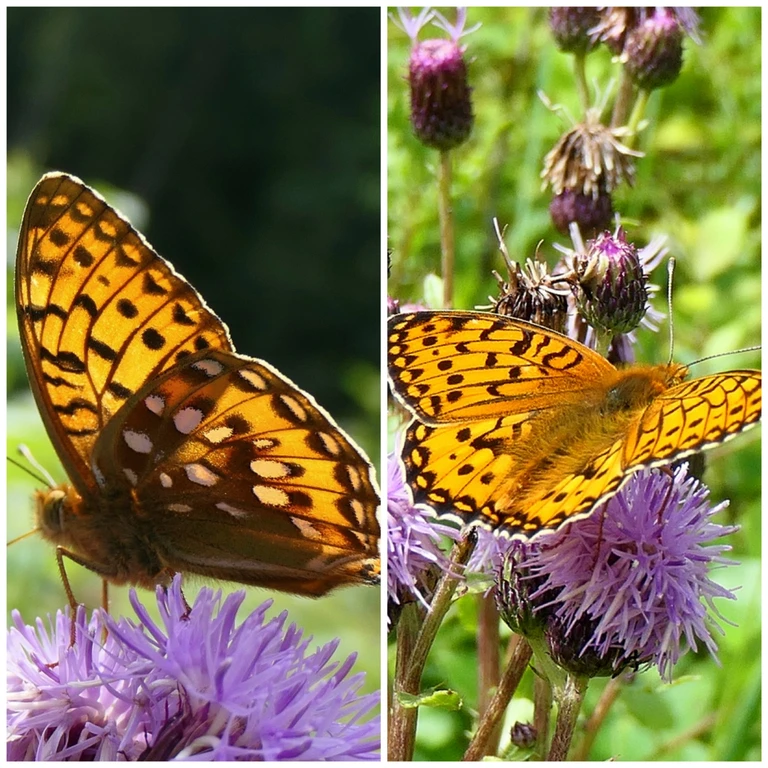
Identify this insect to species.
Speyeria aglaja
